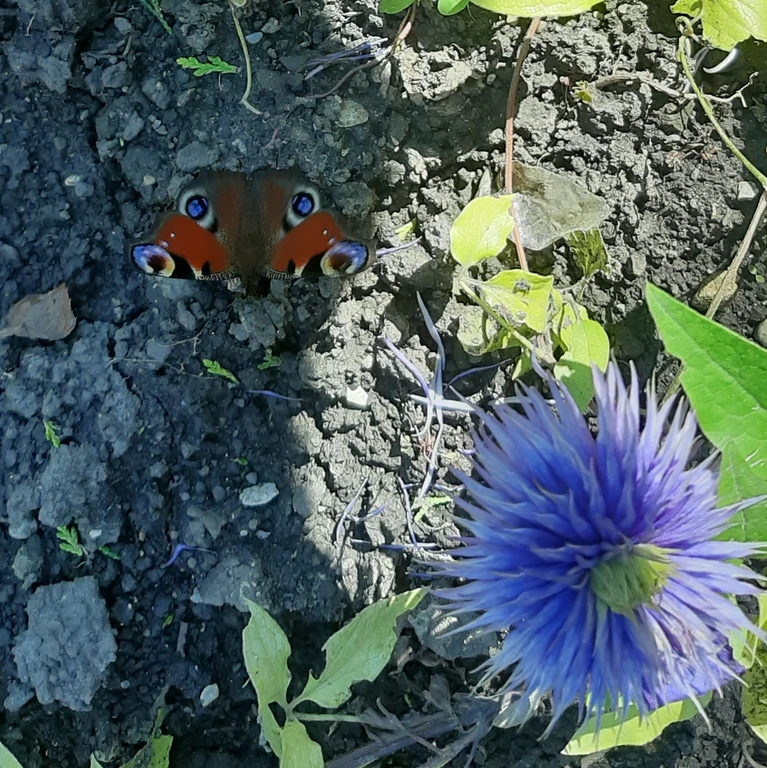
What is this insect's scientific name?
Aglais io
